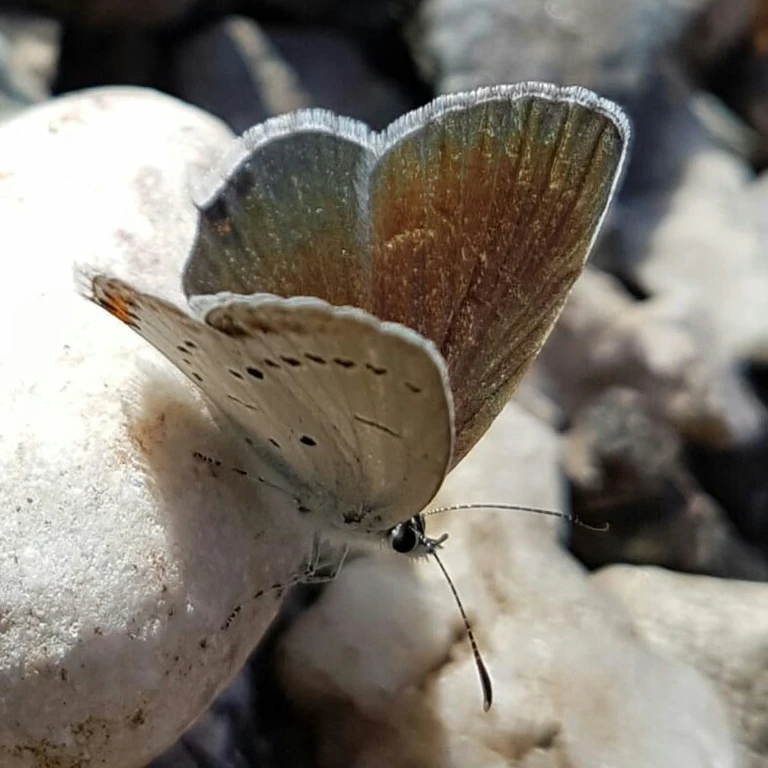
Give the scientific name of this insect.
Cupido argiades (also Elkalyce argiades)
